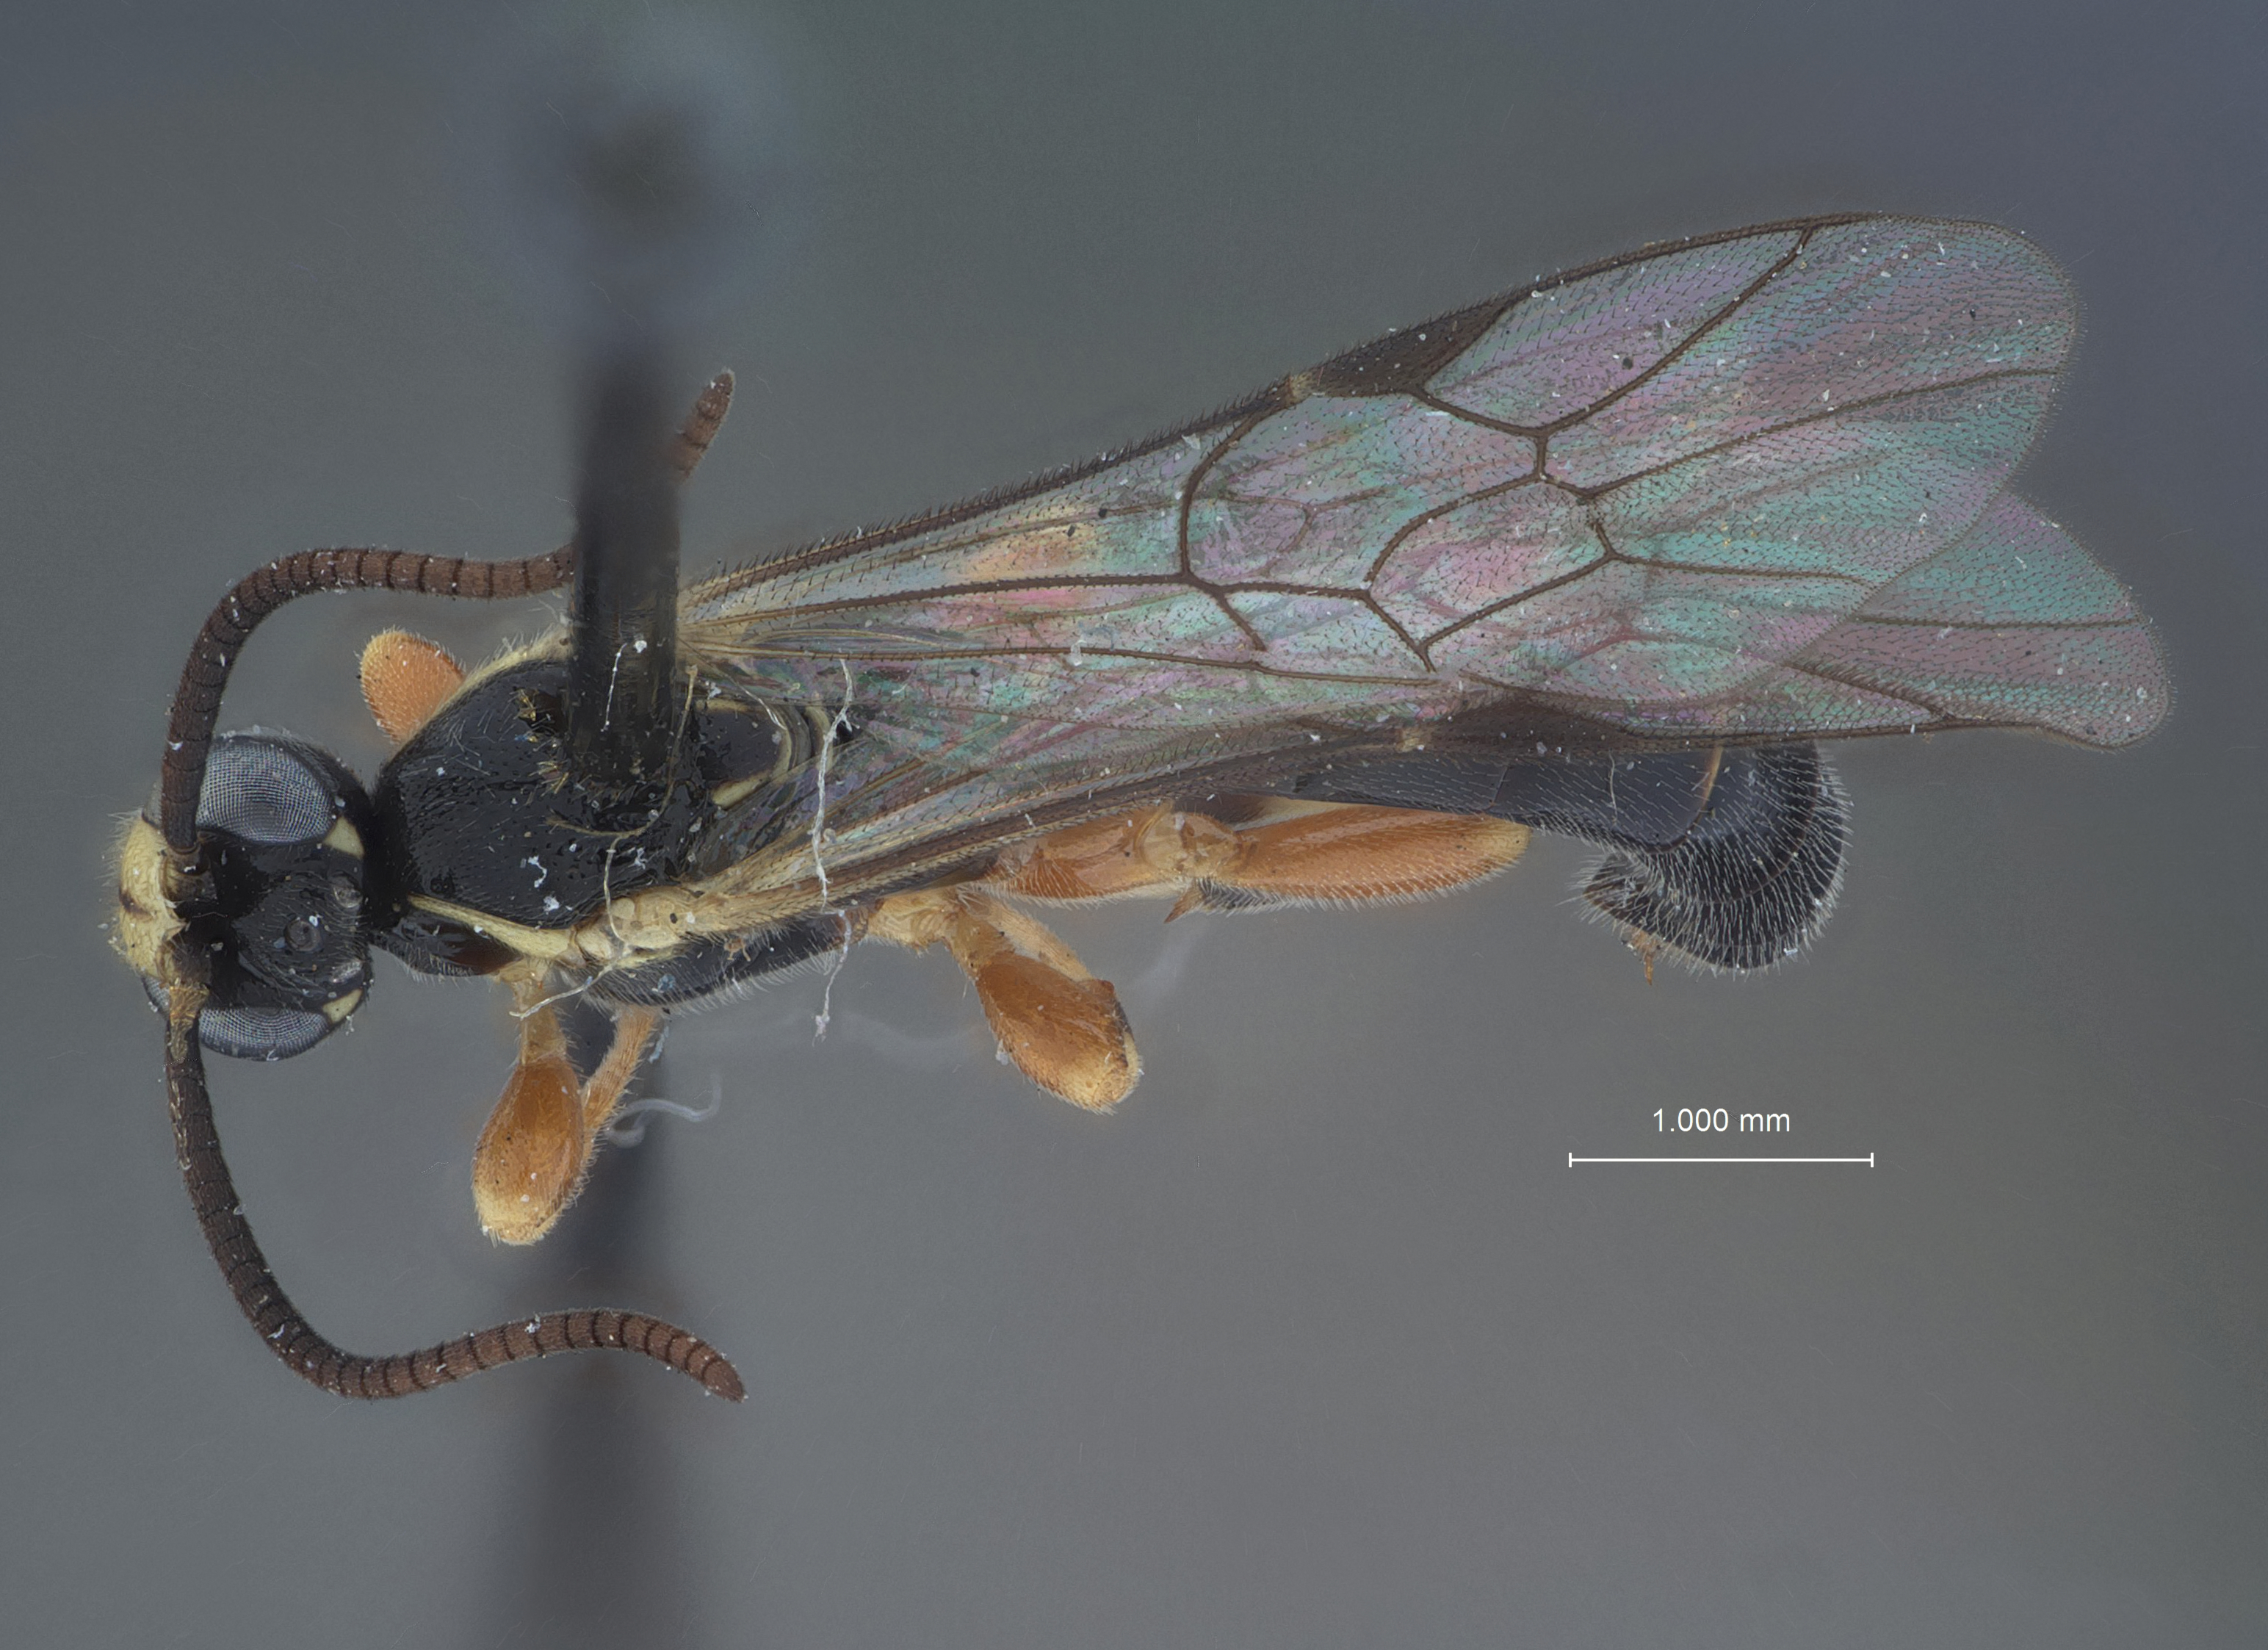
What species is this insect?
Exochus spilotus
